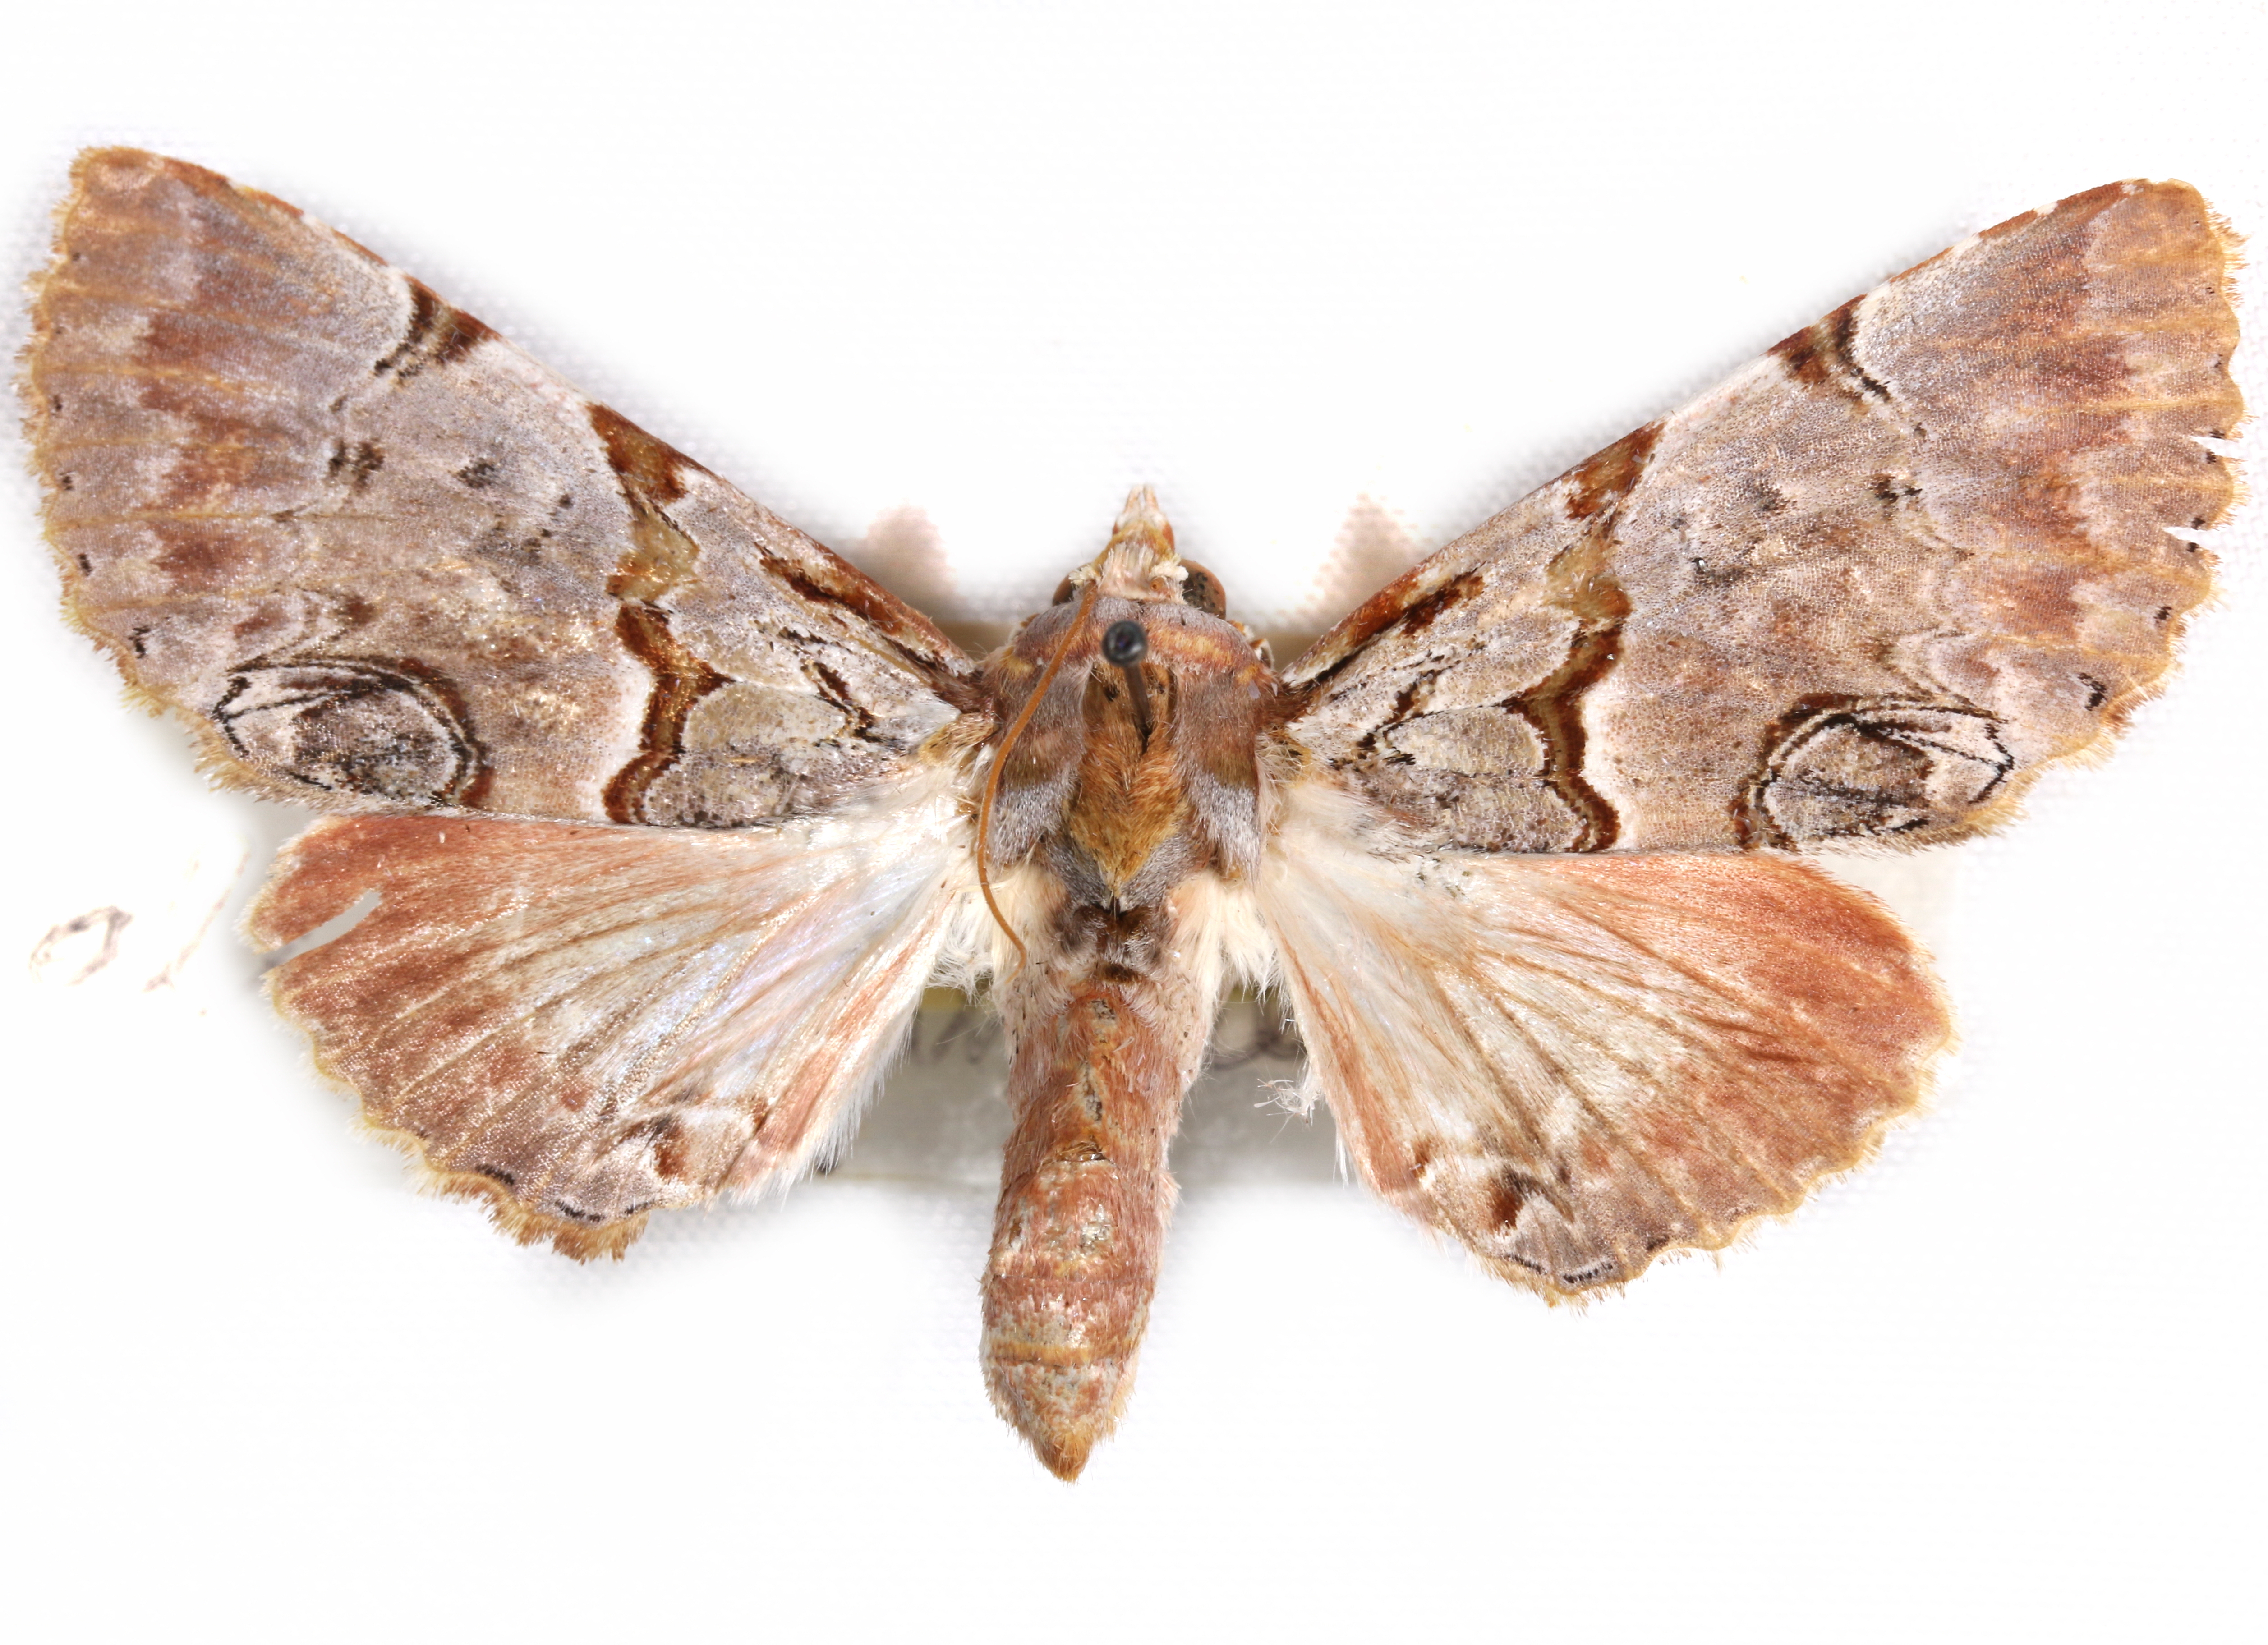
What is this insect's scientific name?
Thiacidas alboporphyrea
